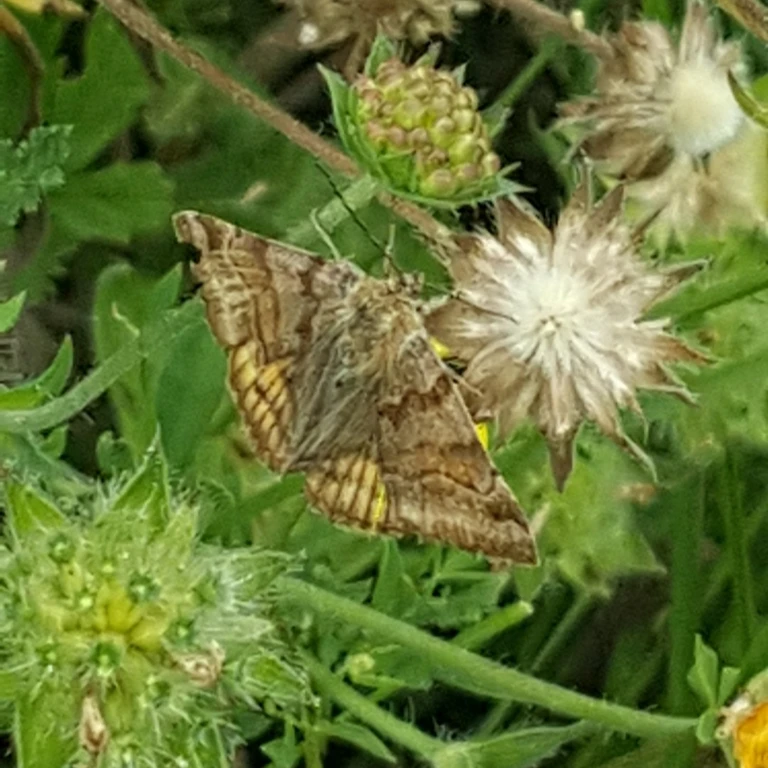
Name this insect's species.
Euclidia glyphica
